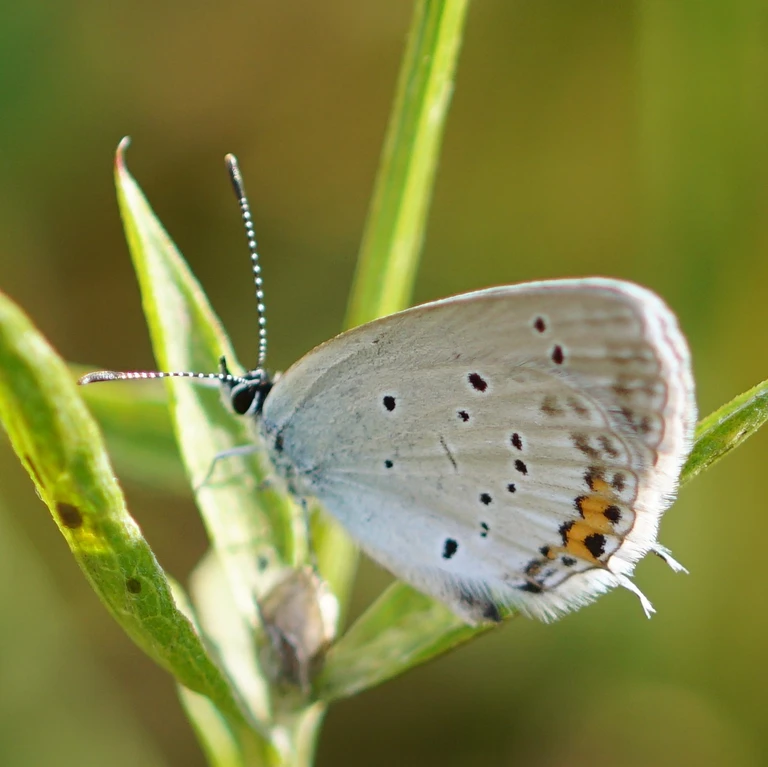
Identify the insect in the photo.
Cupido argiades (also Elkalyce argiades)
